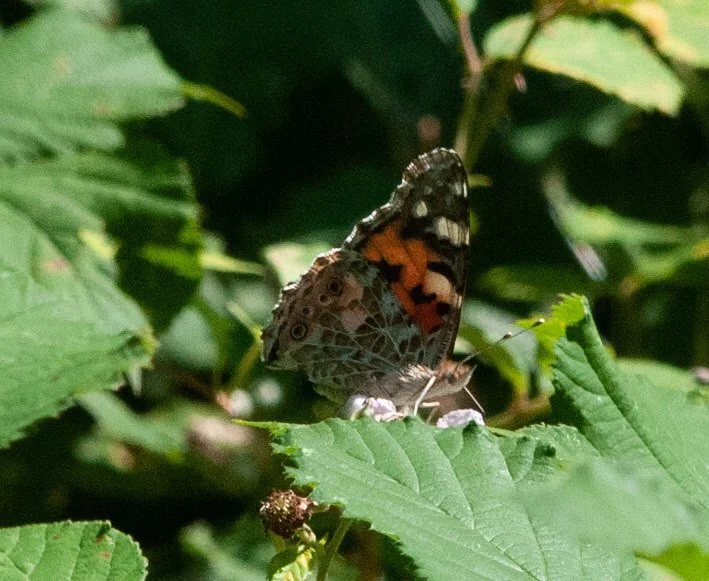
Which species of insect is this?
Vanessa cardui
